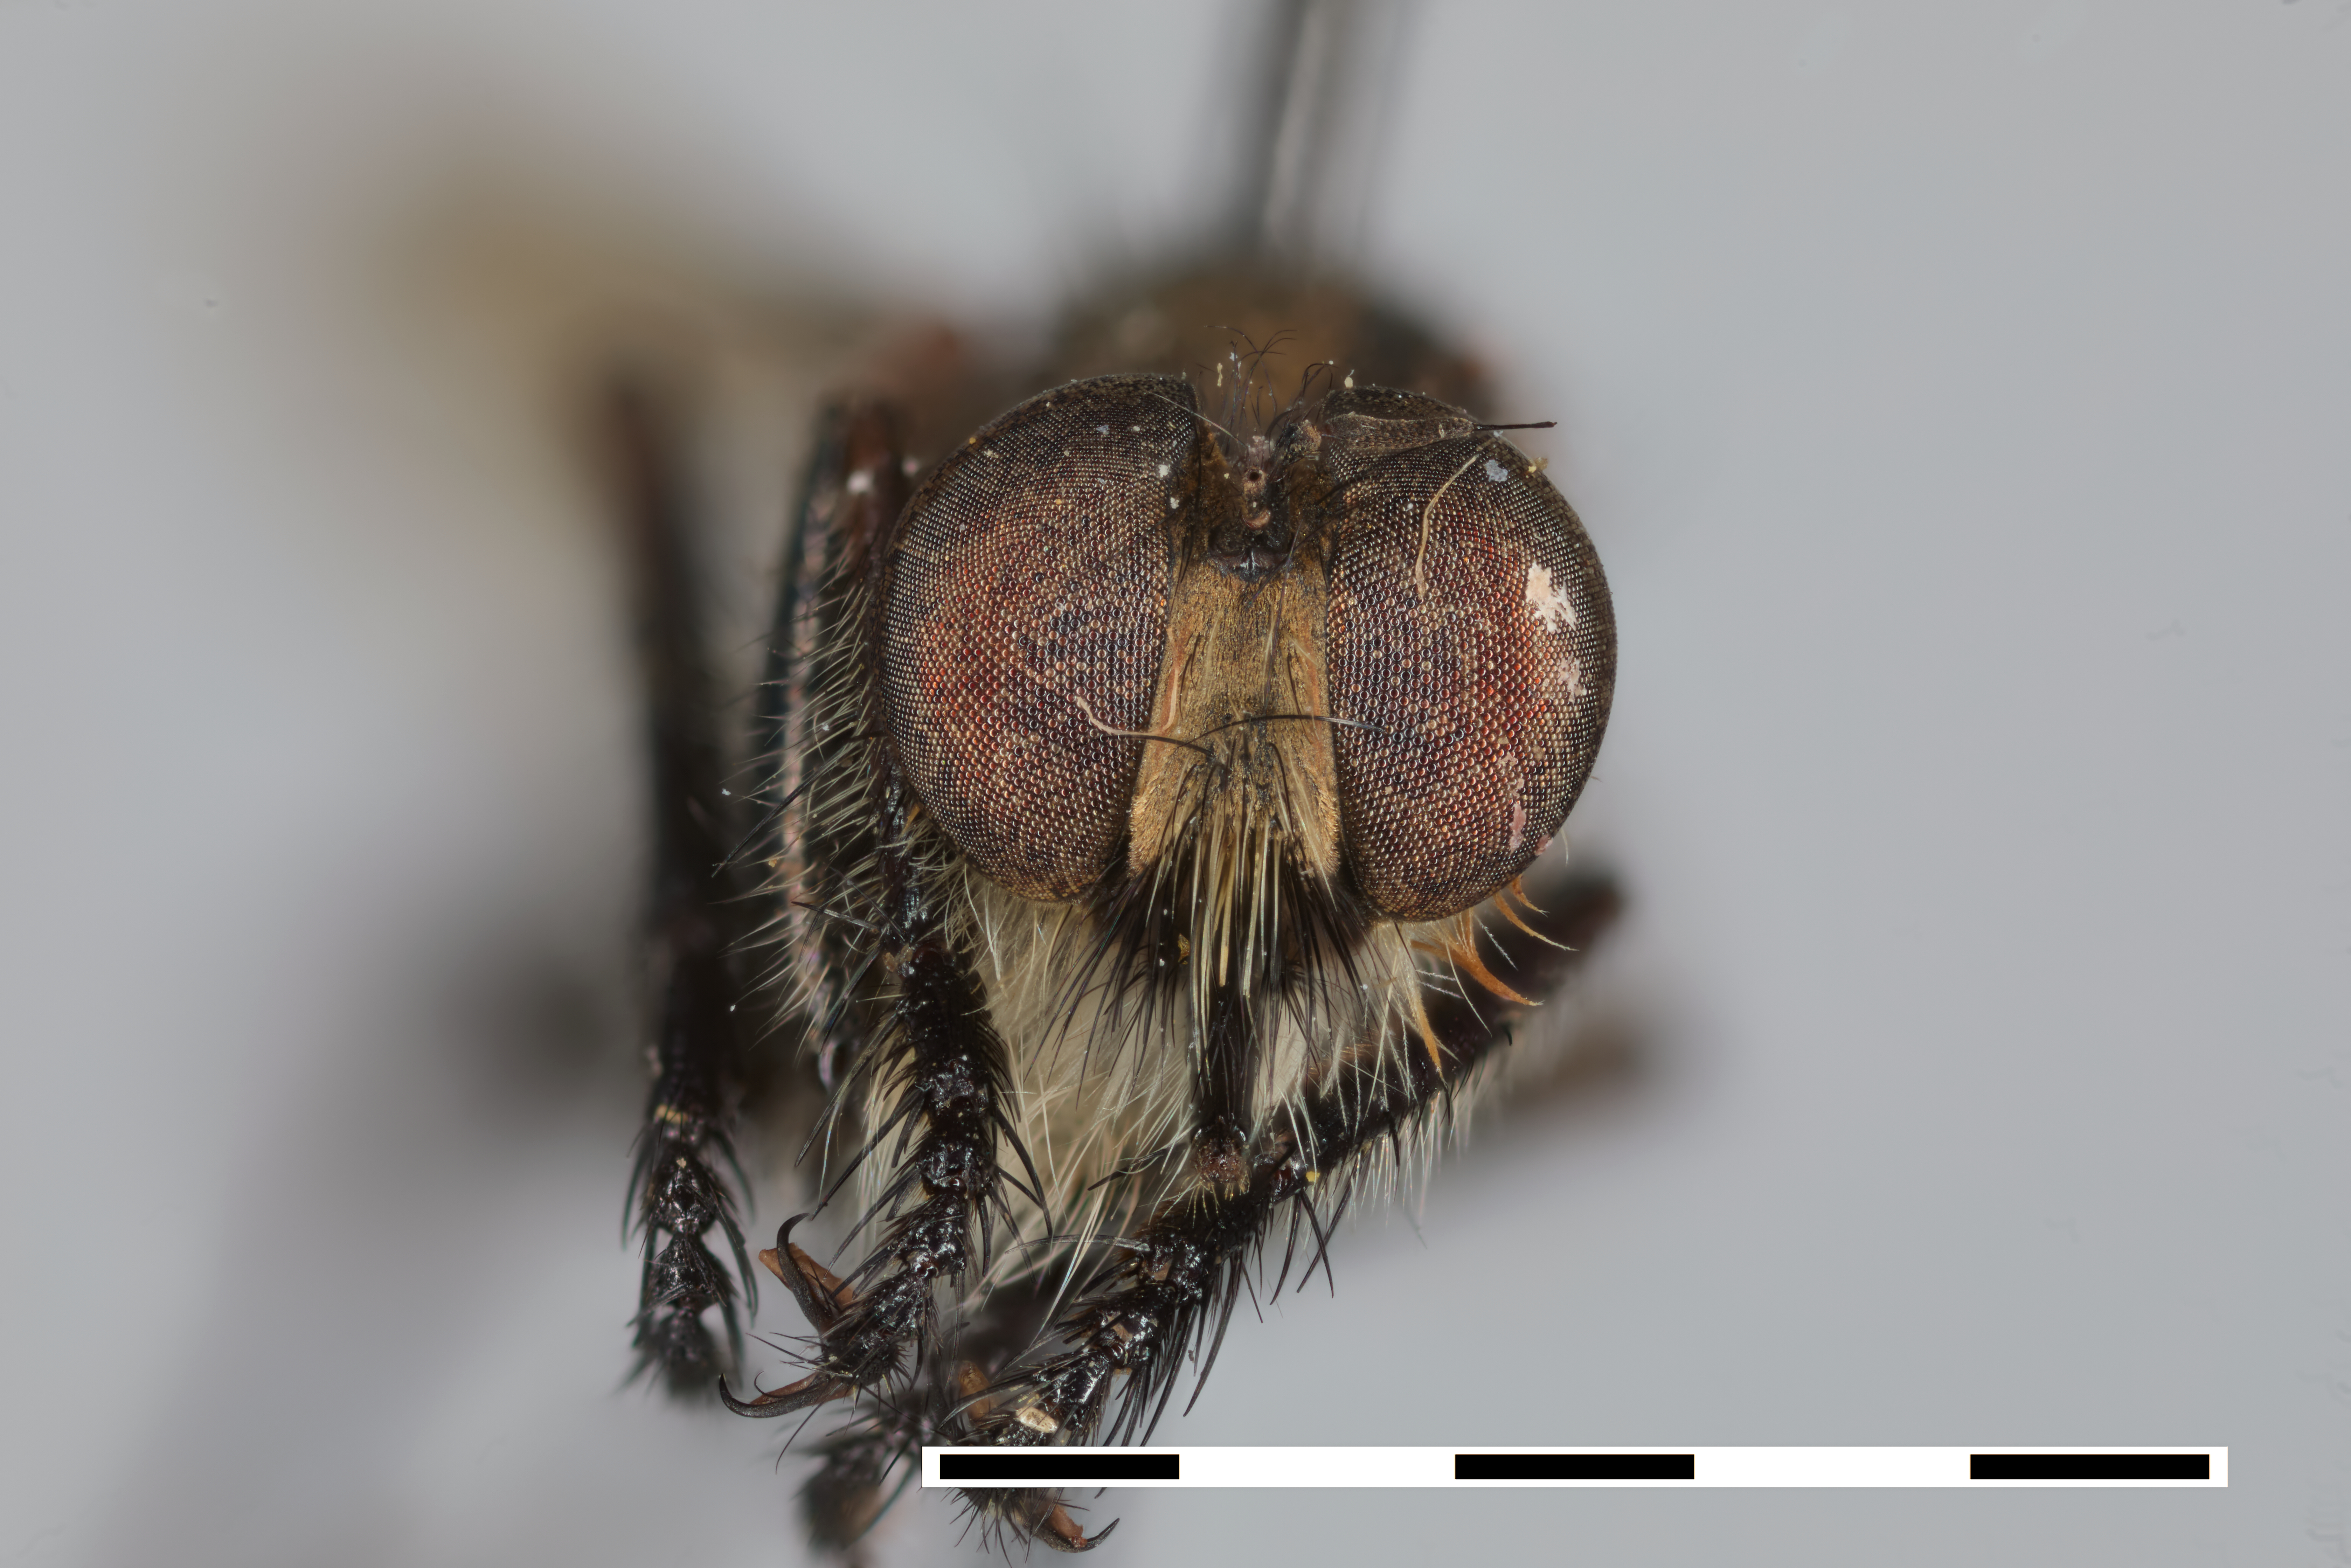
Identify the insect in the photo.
Martintella elliptica
